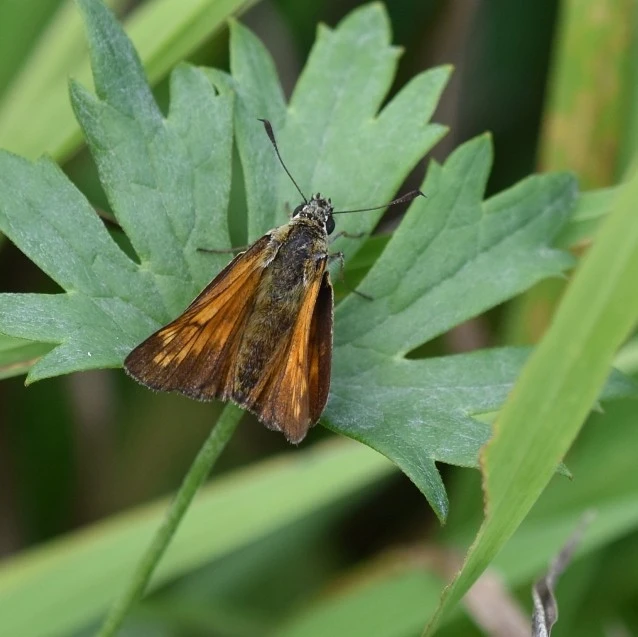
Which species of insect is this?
Ochlodes sylvanus (also Ochlodes venata)
